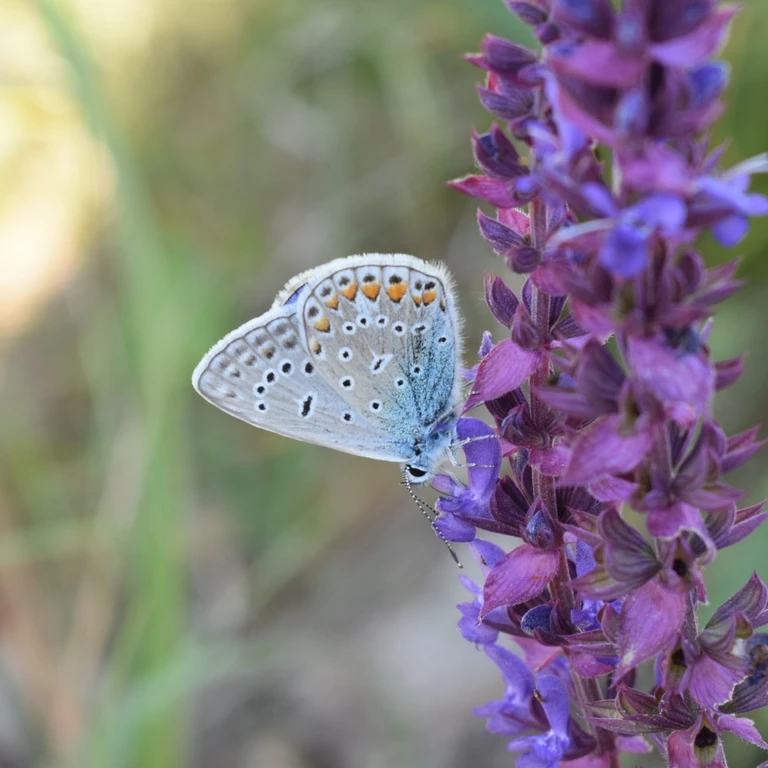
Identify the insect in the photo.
Polyommatus icarus
